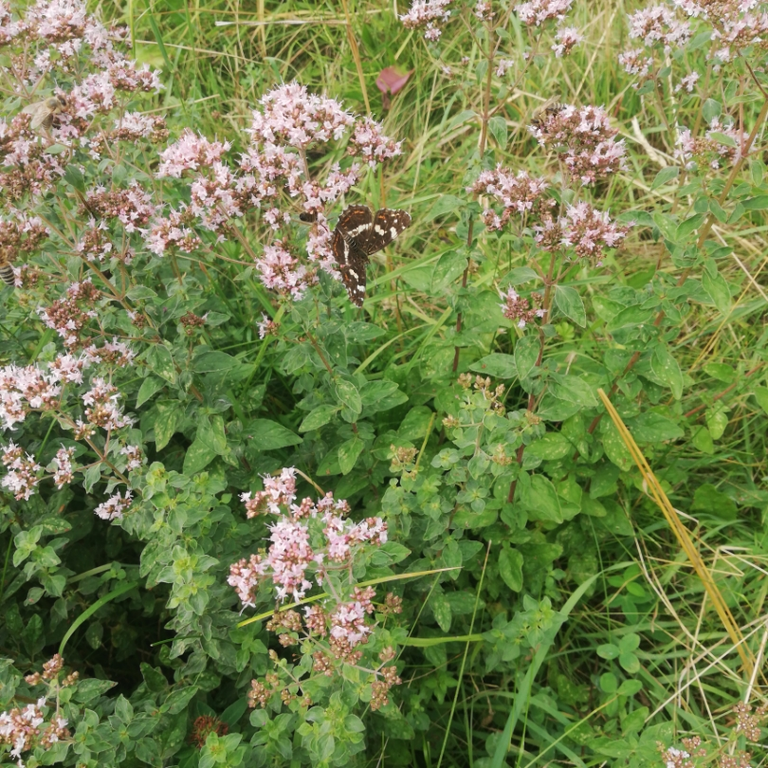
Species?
Araschnia levana
